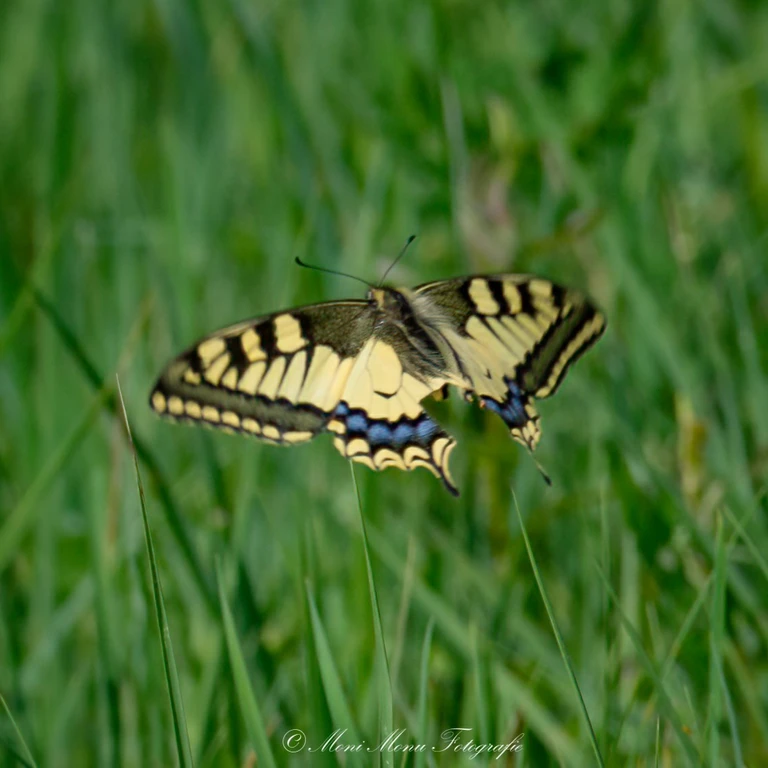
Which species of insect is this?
Papilio machaon
